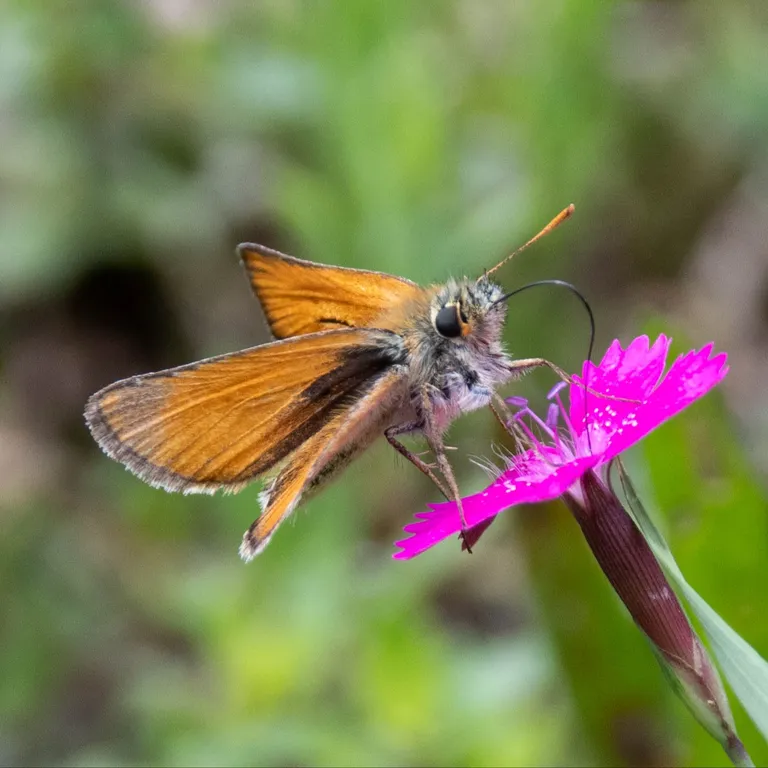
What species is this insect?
Thymelicus sylvestris
